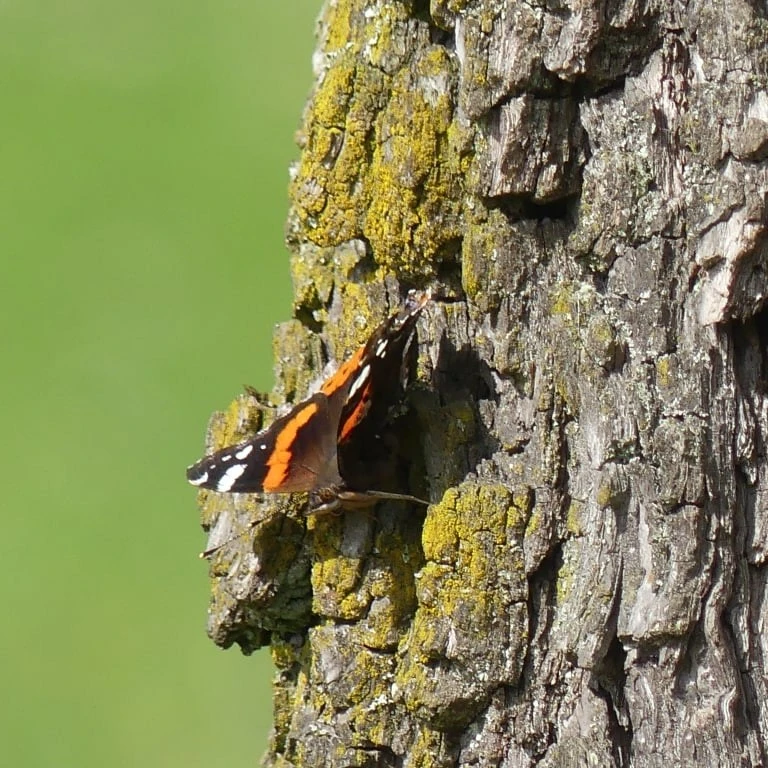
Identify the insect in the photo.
Vanessa atalanta
